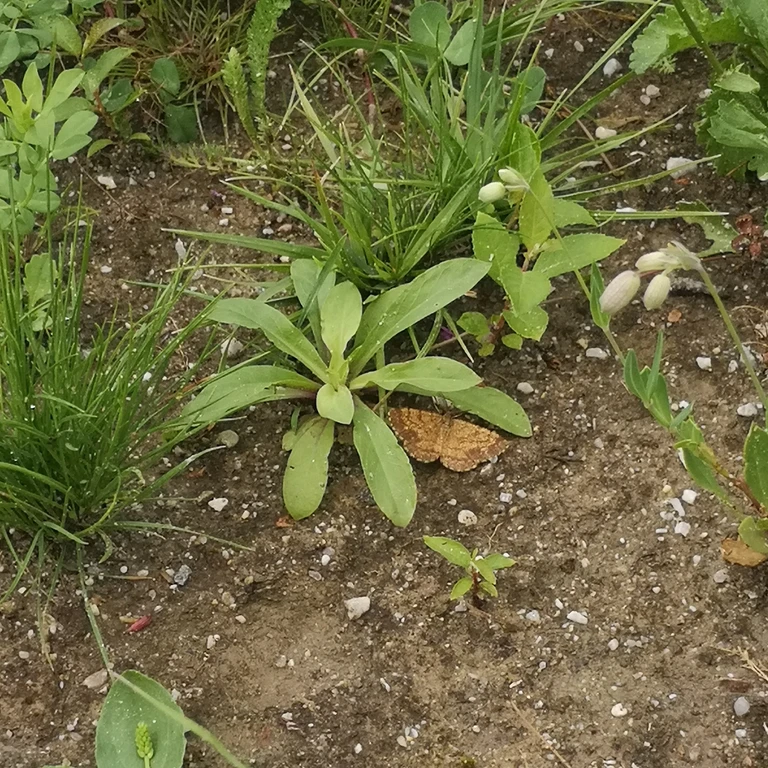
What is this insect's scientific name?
Ematurga atomaria
